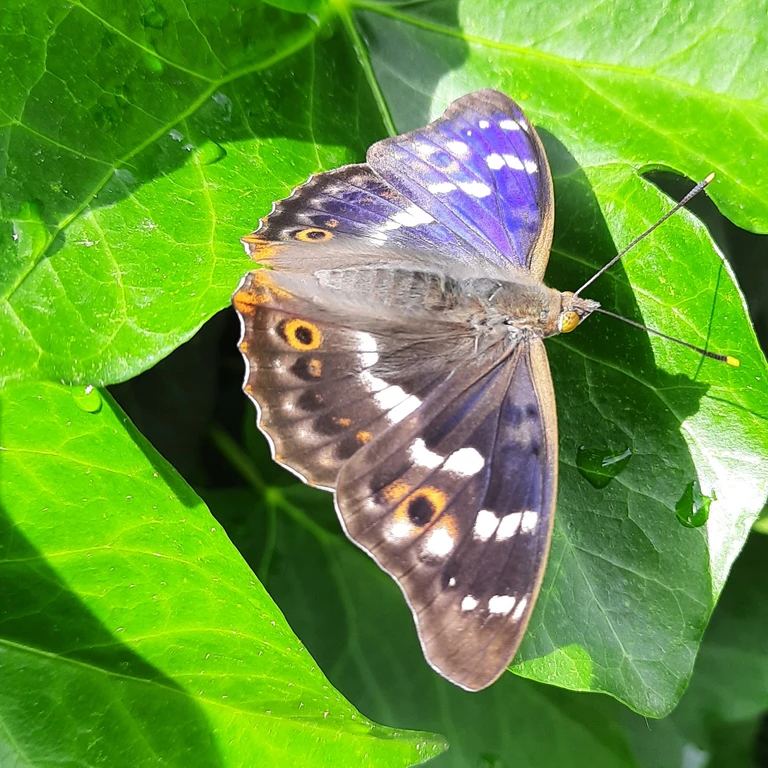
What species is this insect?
Apatura ilia
